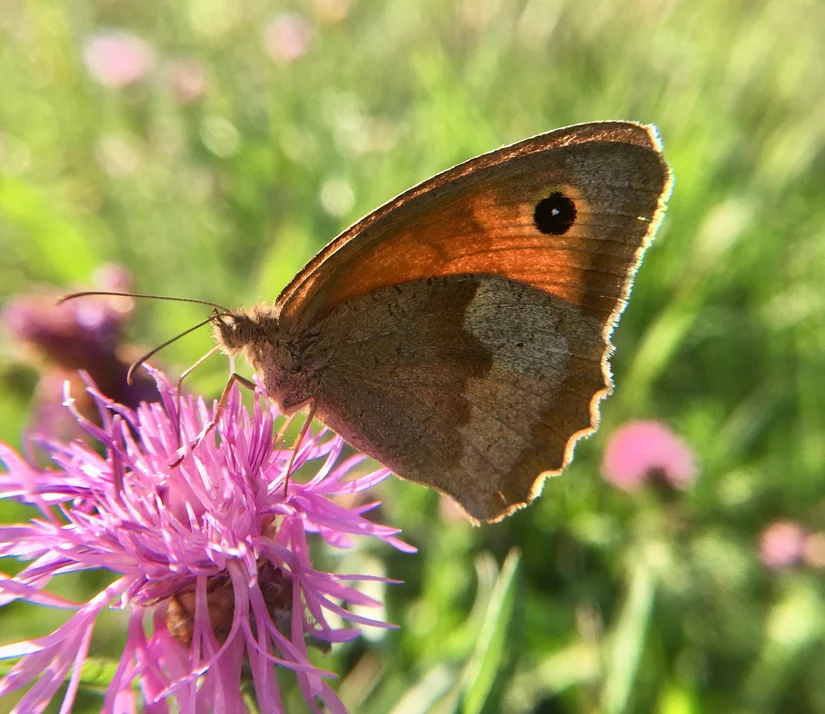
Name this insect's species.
Maniola jurtina
